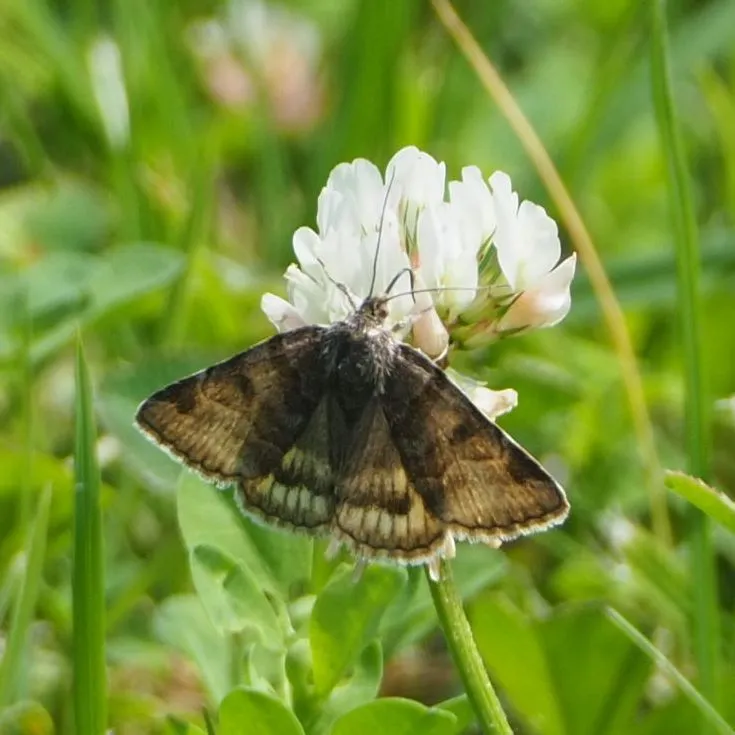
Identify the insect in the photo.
Euclidia glyphica
